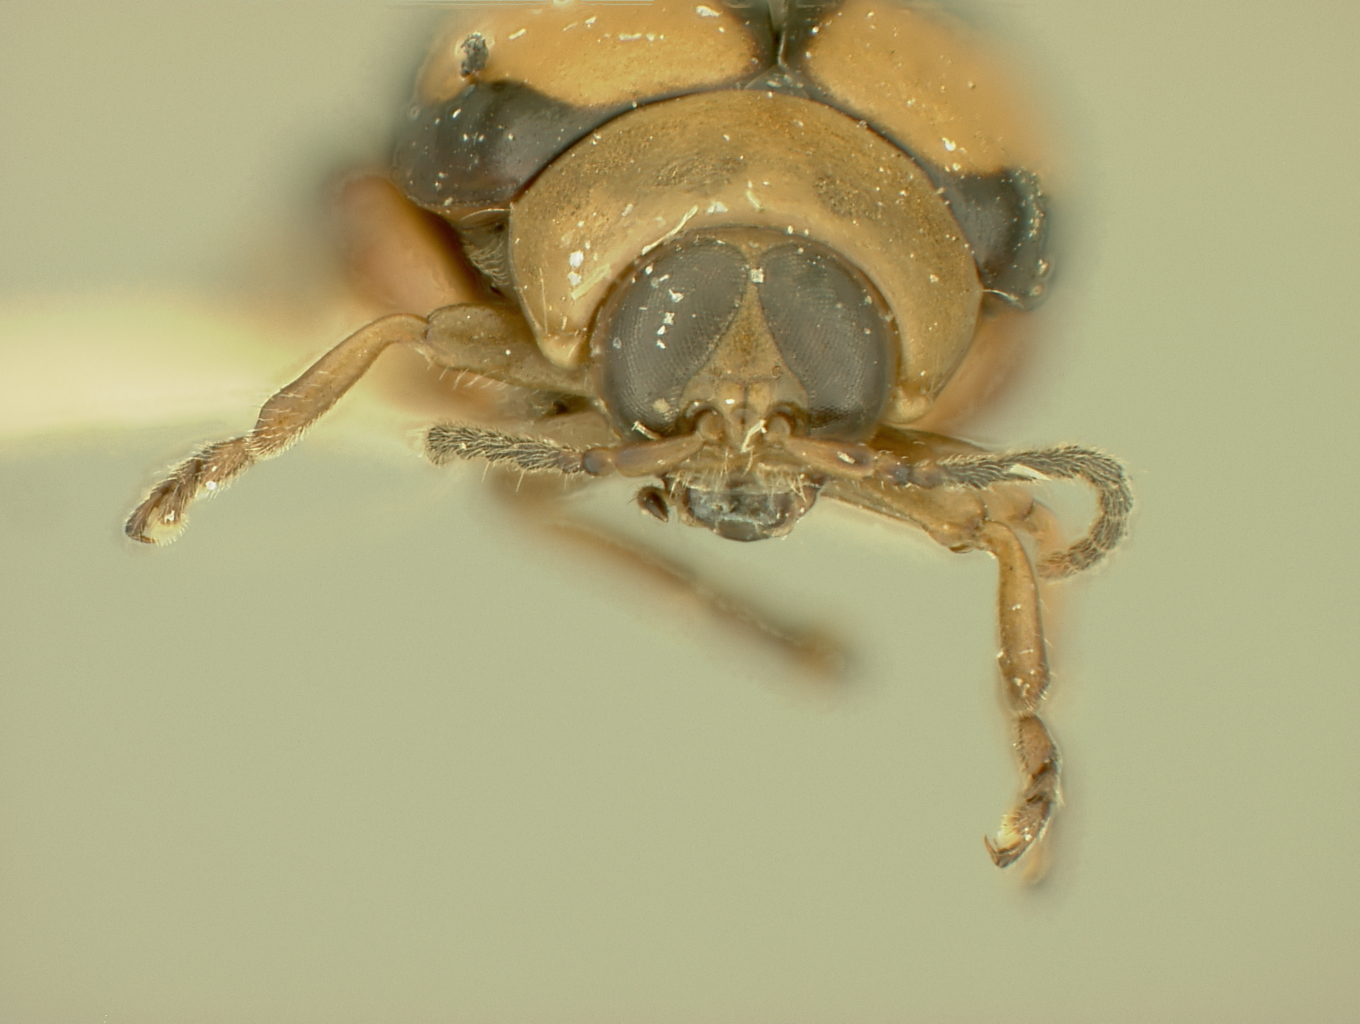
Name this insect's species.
Megistops bahamensis
